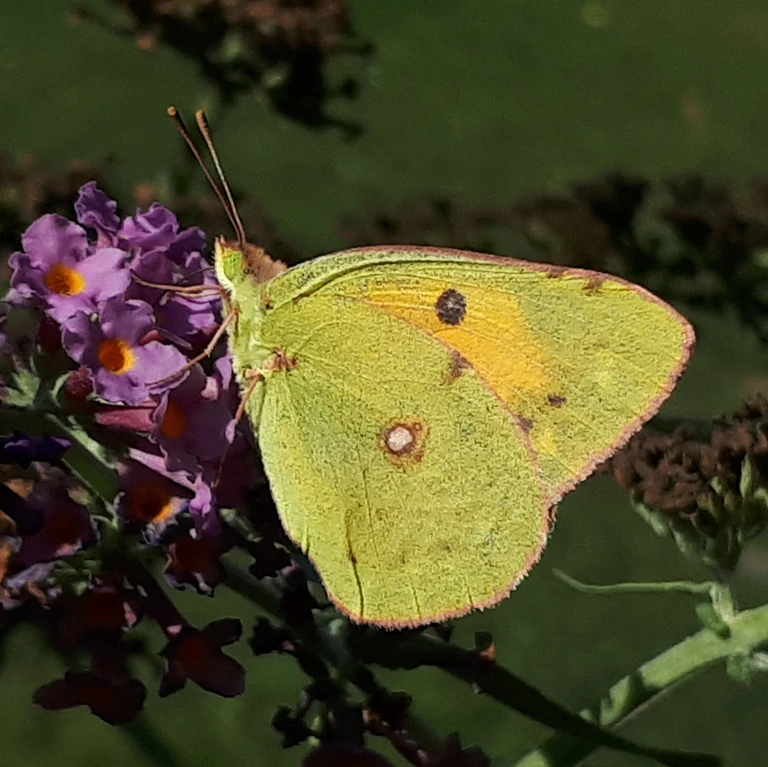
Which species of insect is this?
Colias croceus
